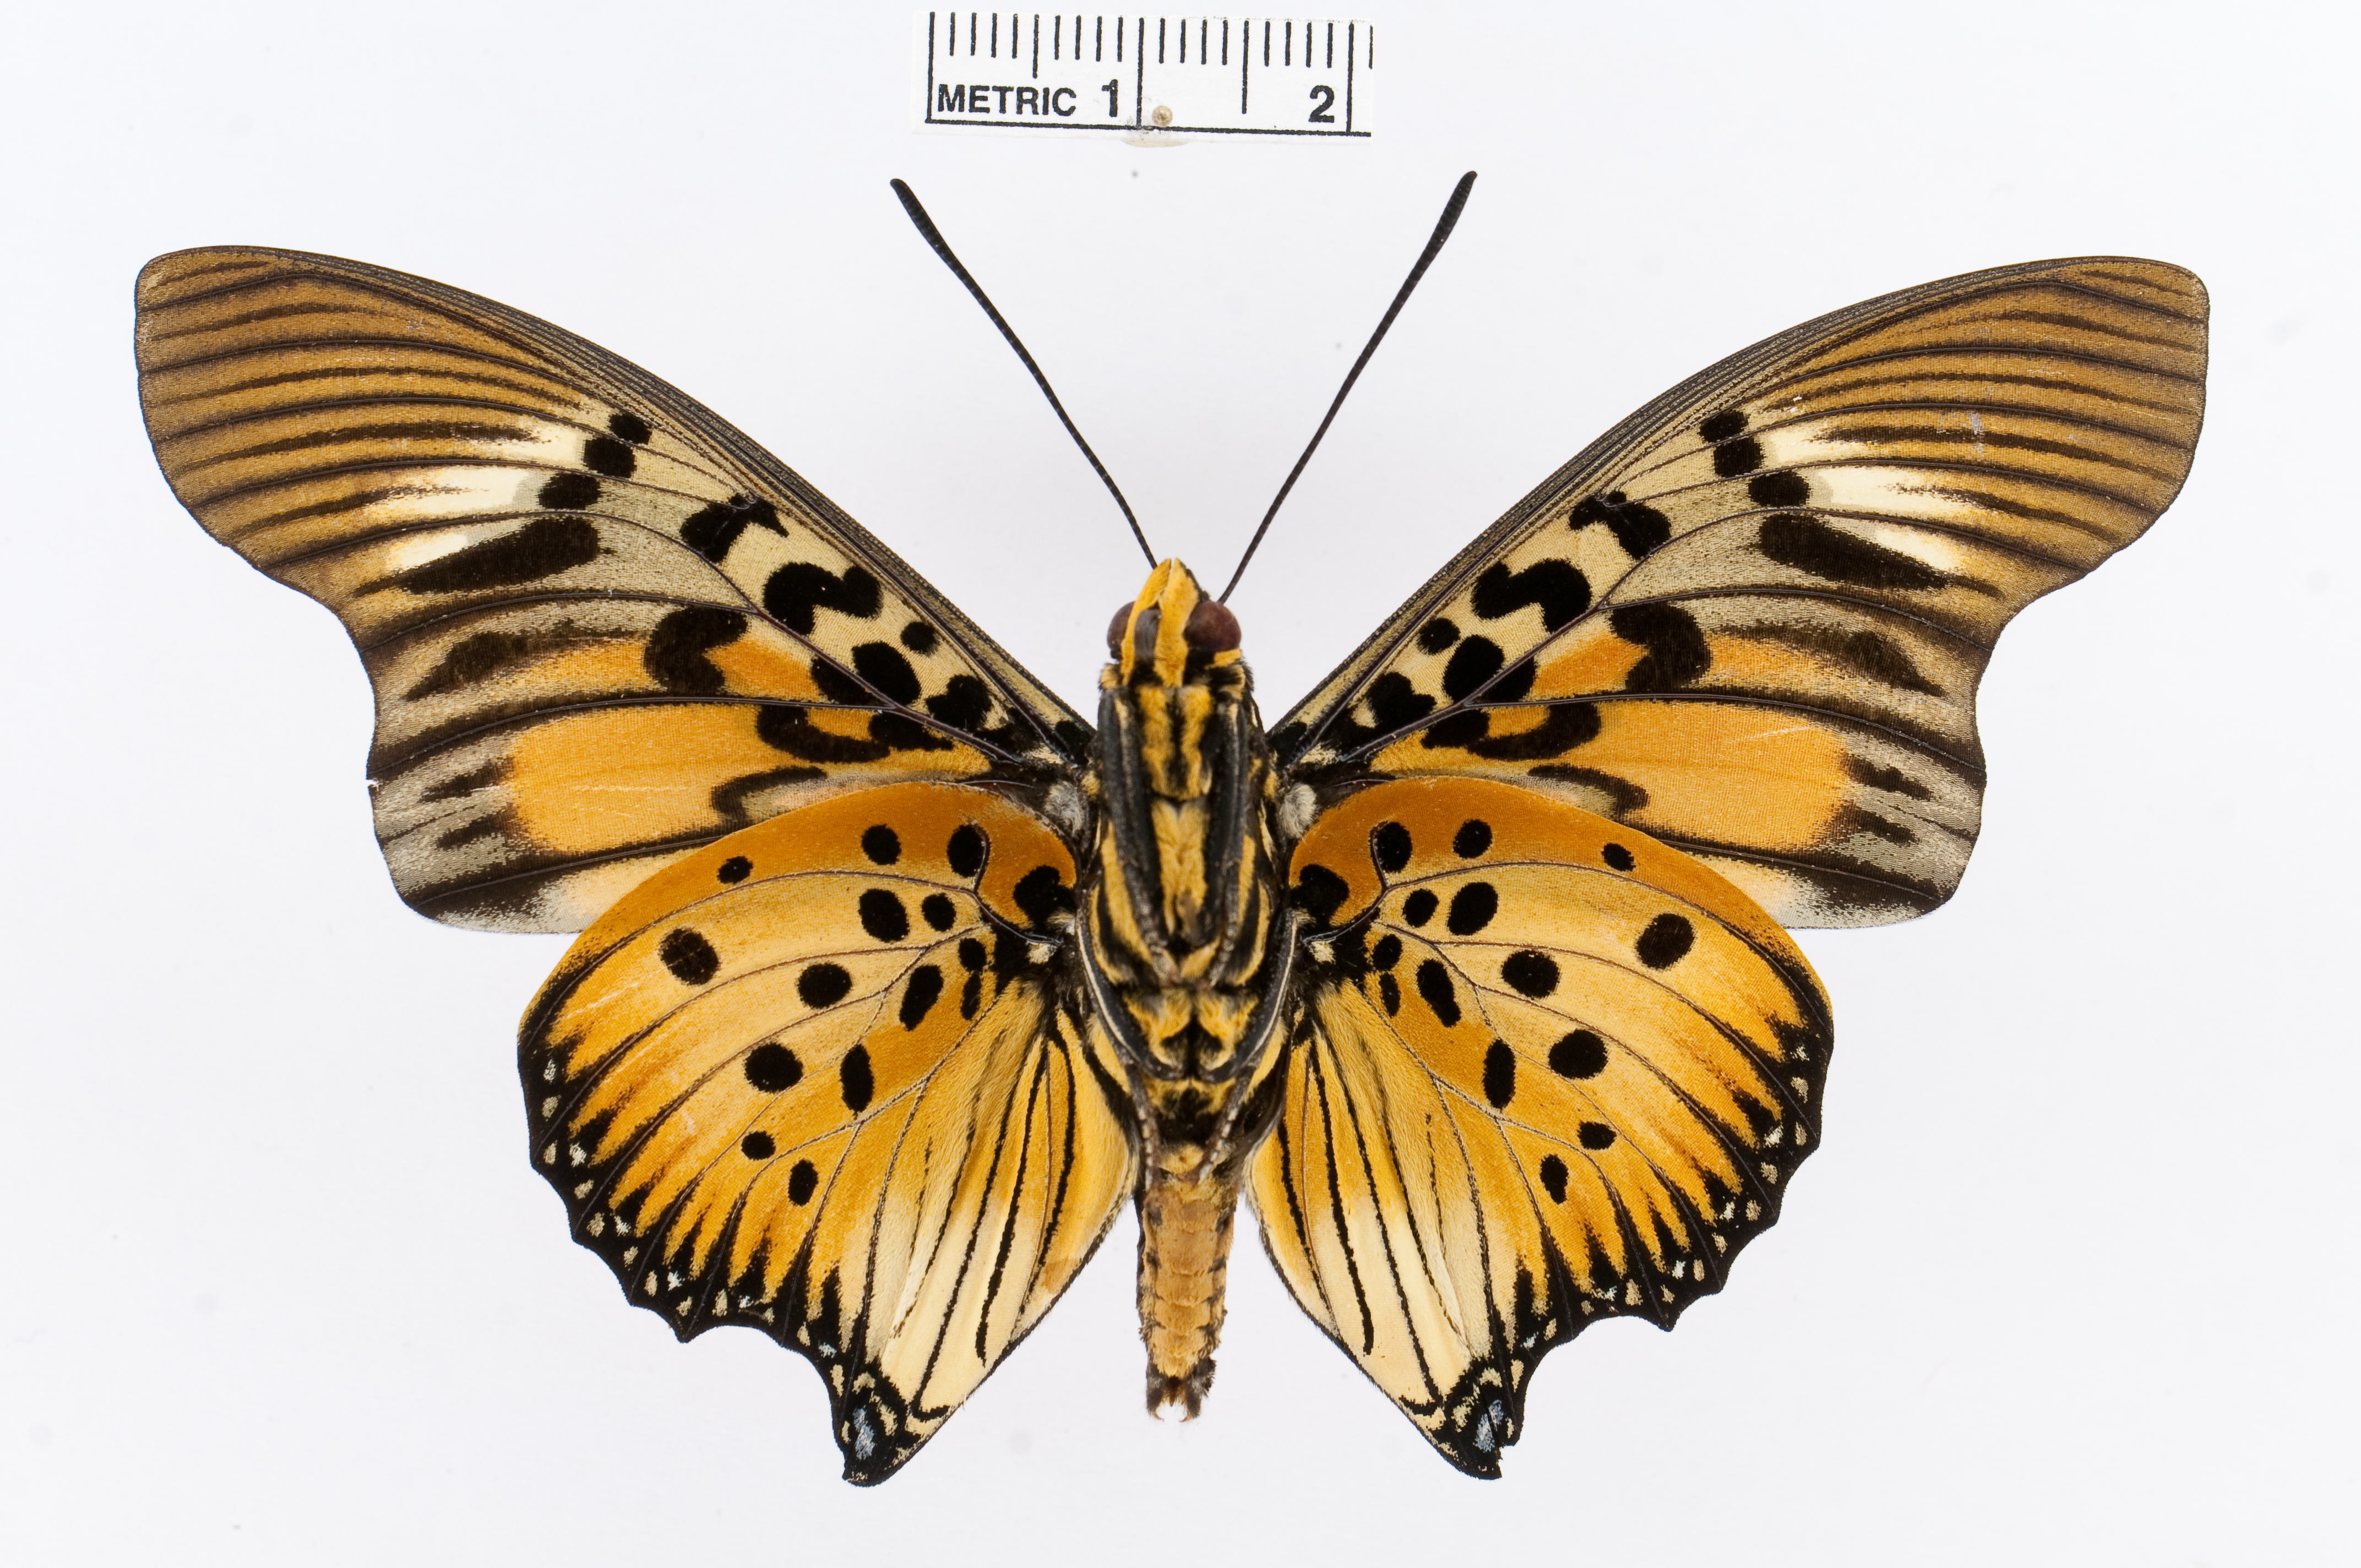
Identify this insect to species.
Charaxes acraeoides
